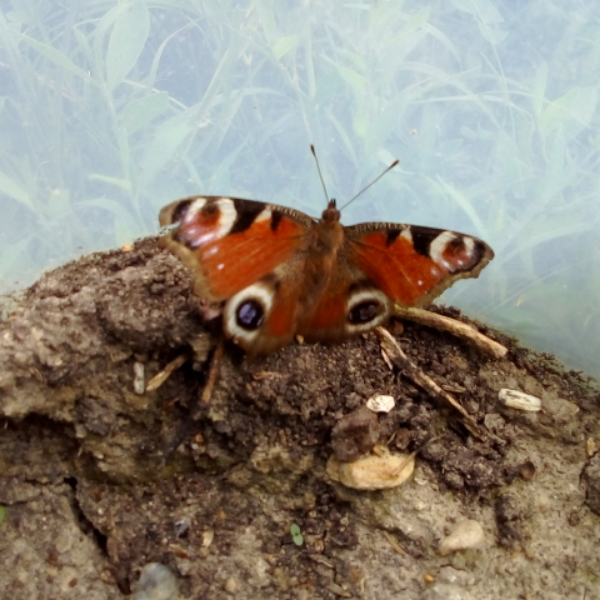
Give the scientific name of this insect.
Aglais io
